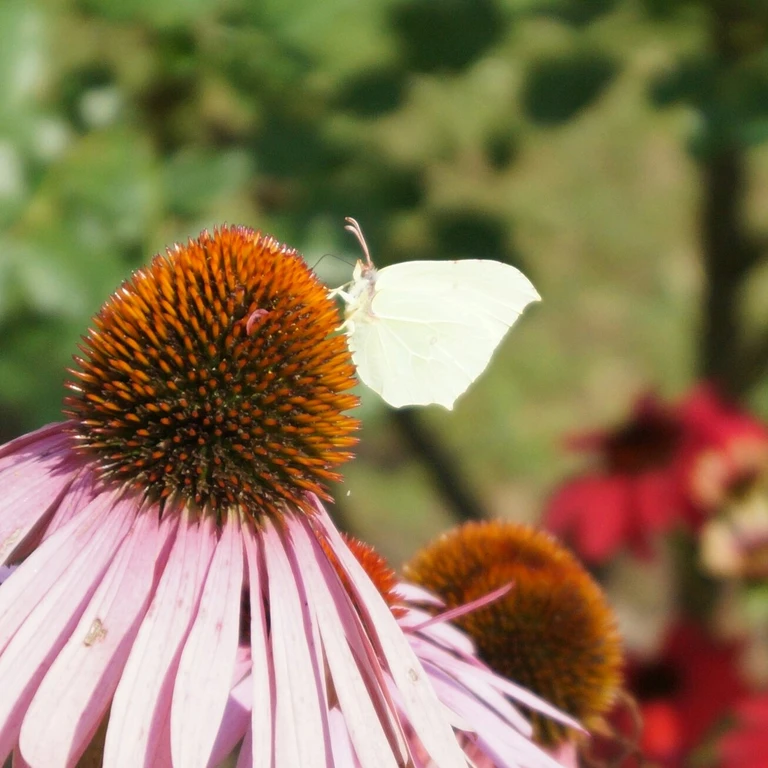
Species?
Gonepteryx rhamni
